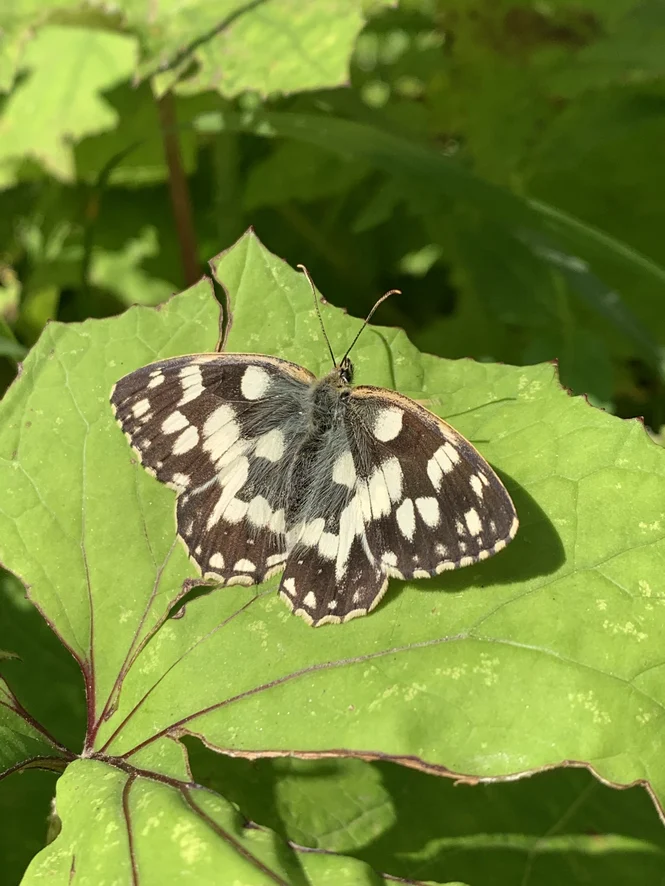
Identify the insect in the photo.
Melanargia galathea
